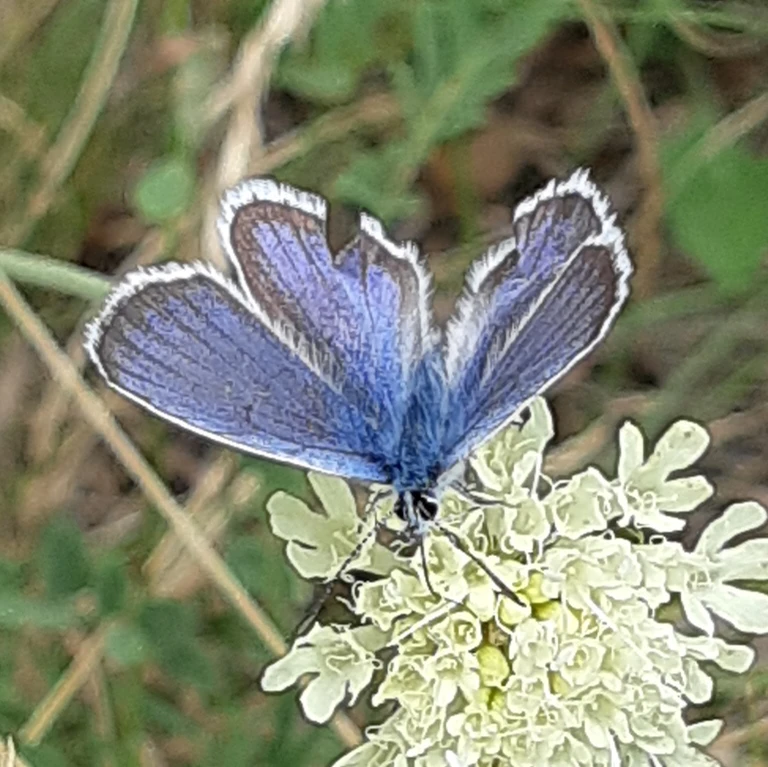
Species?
Plebejus argus
